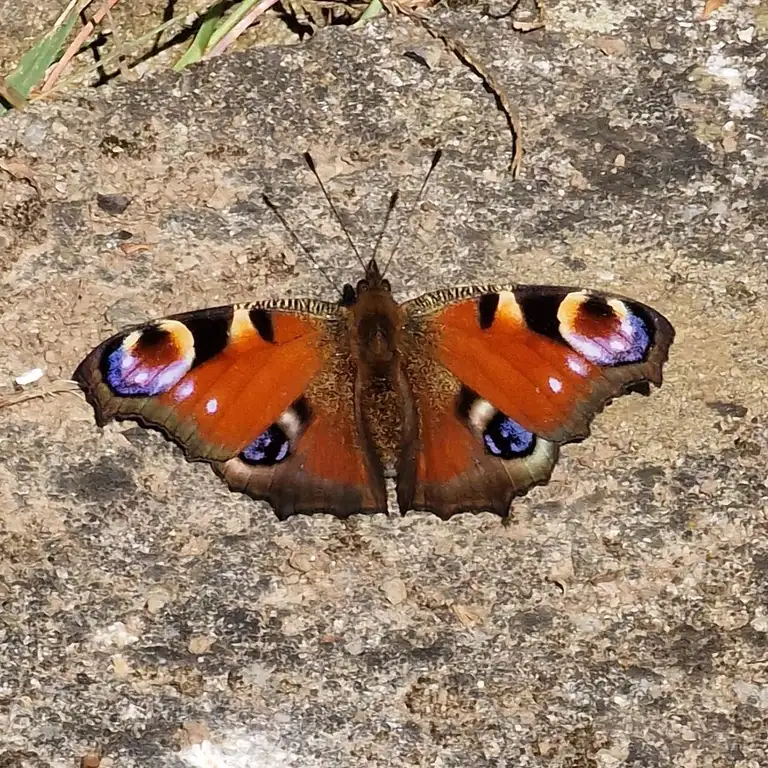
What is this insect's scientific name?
Aglais io
